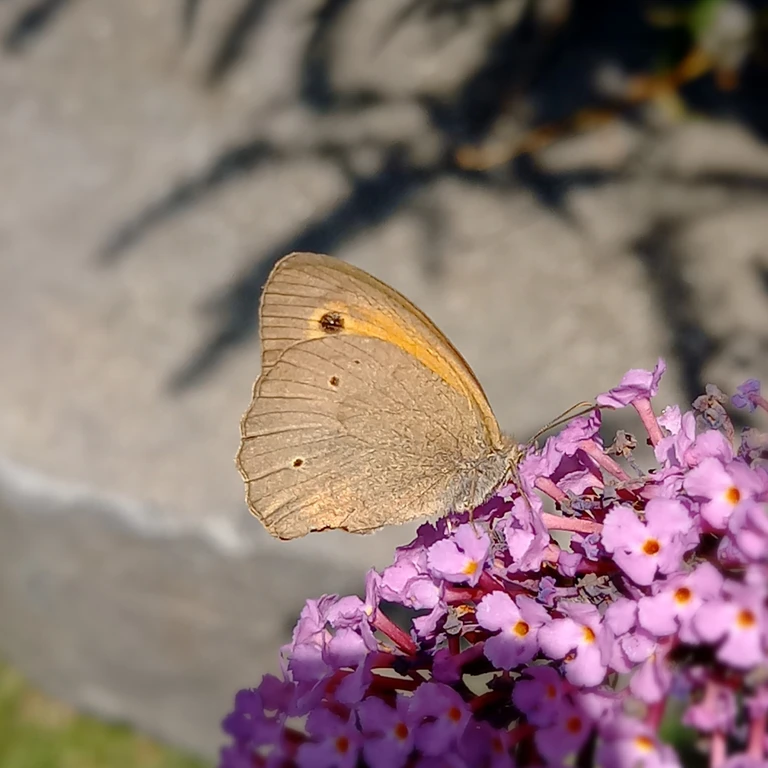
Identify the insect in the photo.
Maniola jurtina
